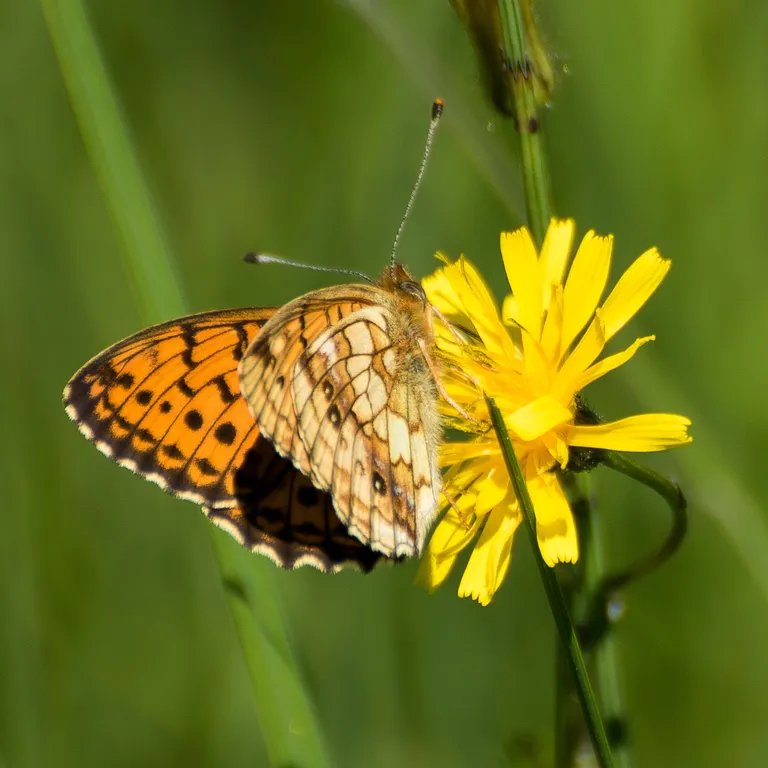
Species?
Brenthis ino
